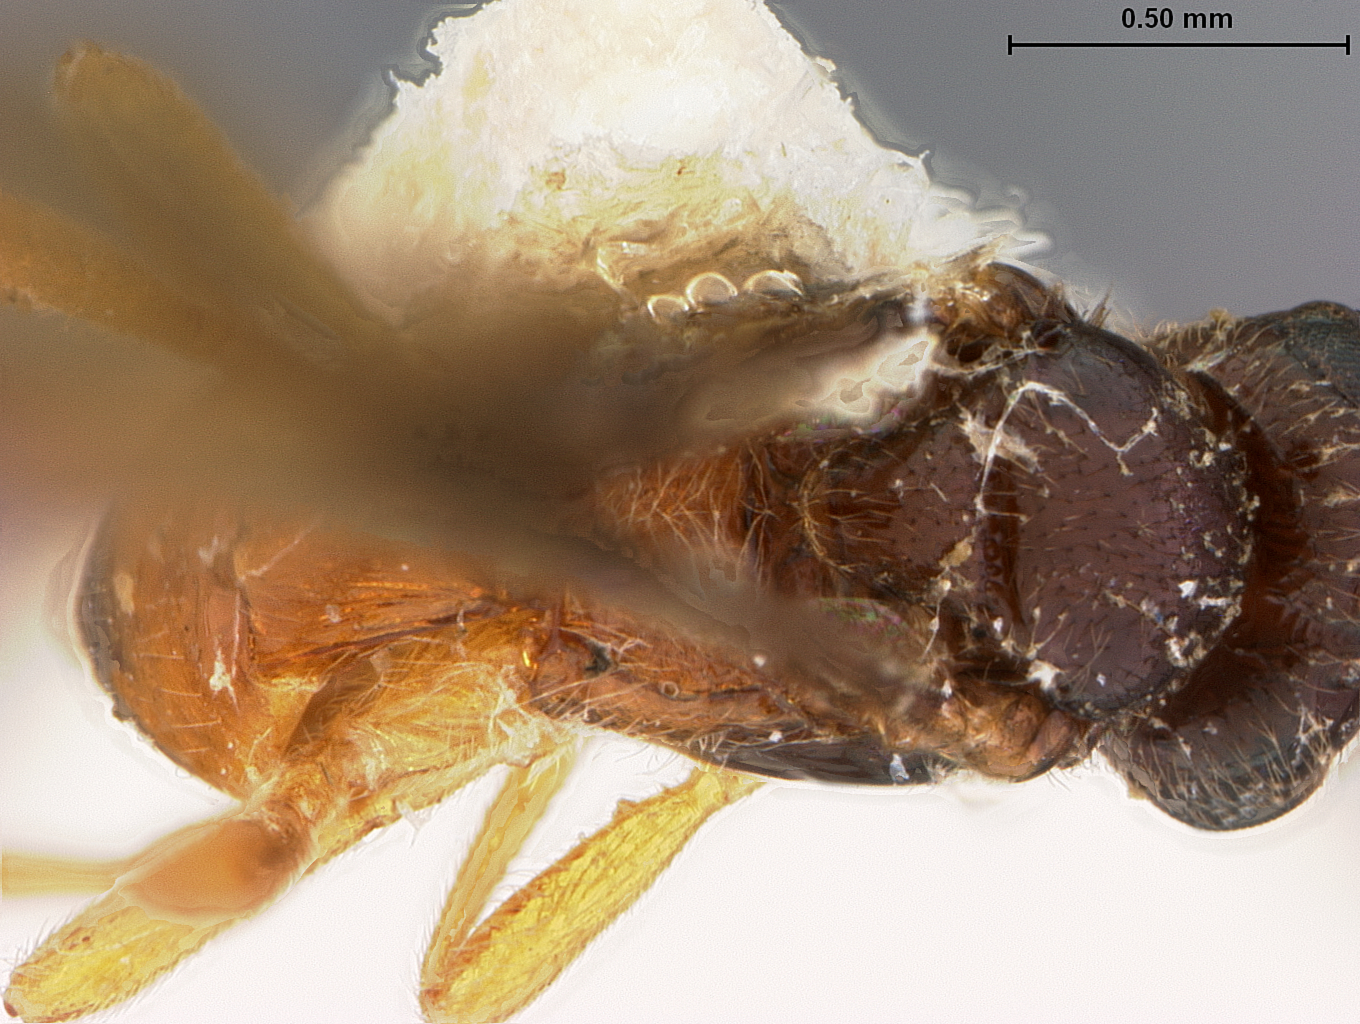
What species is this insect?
Opius yahuarmayoanus
